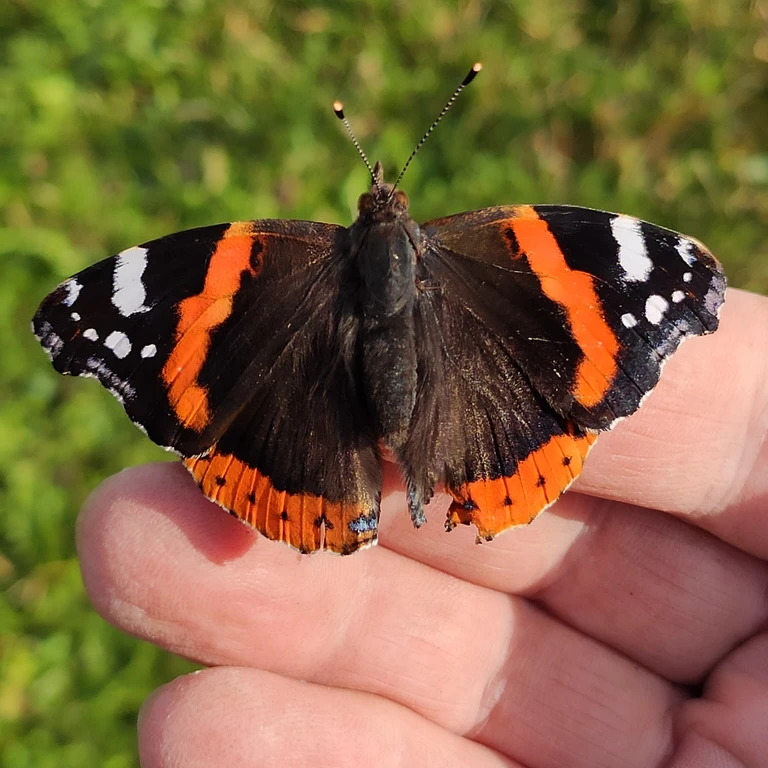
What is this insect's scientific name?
Vanessa atalanta
